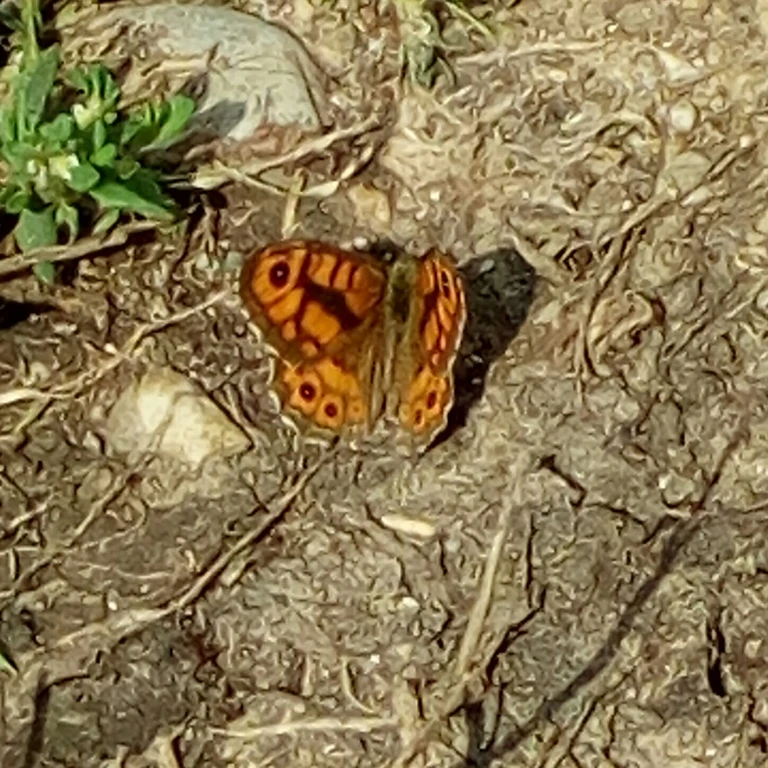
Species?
Lasiommata megera (also Pararge megera)
